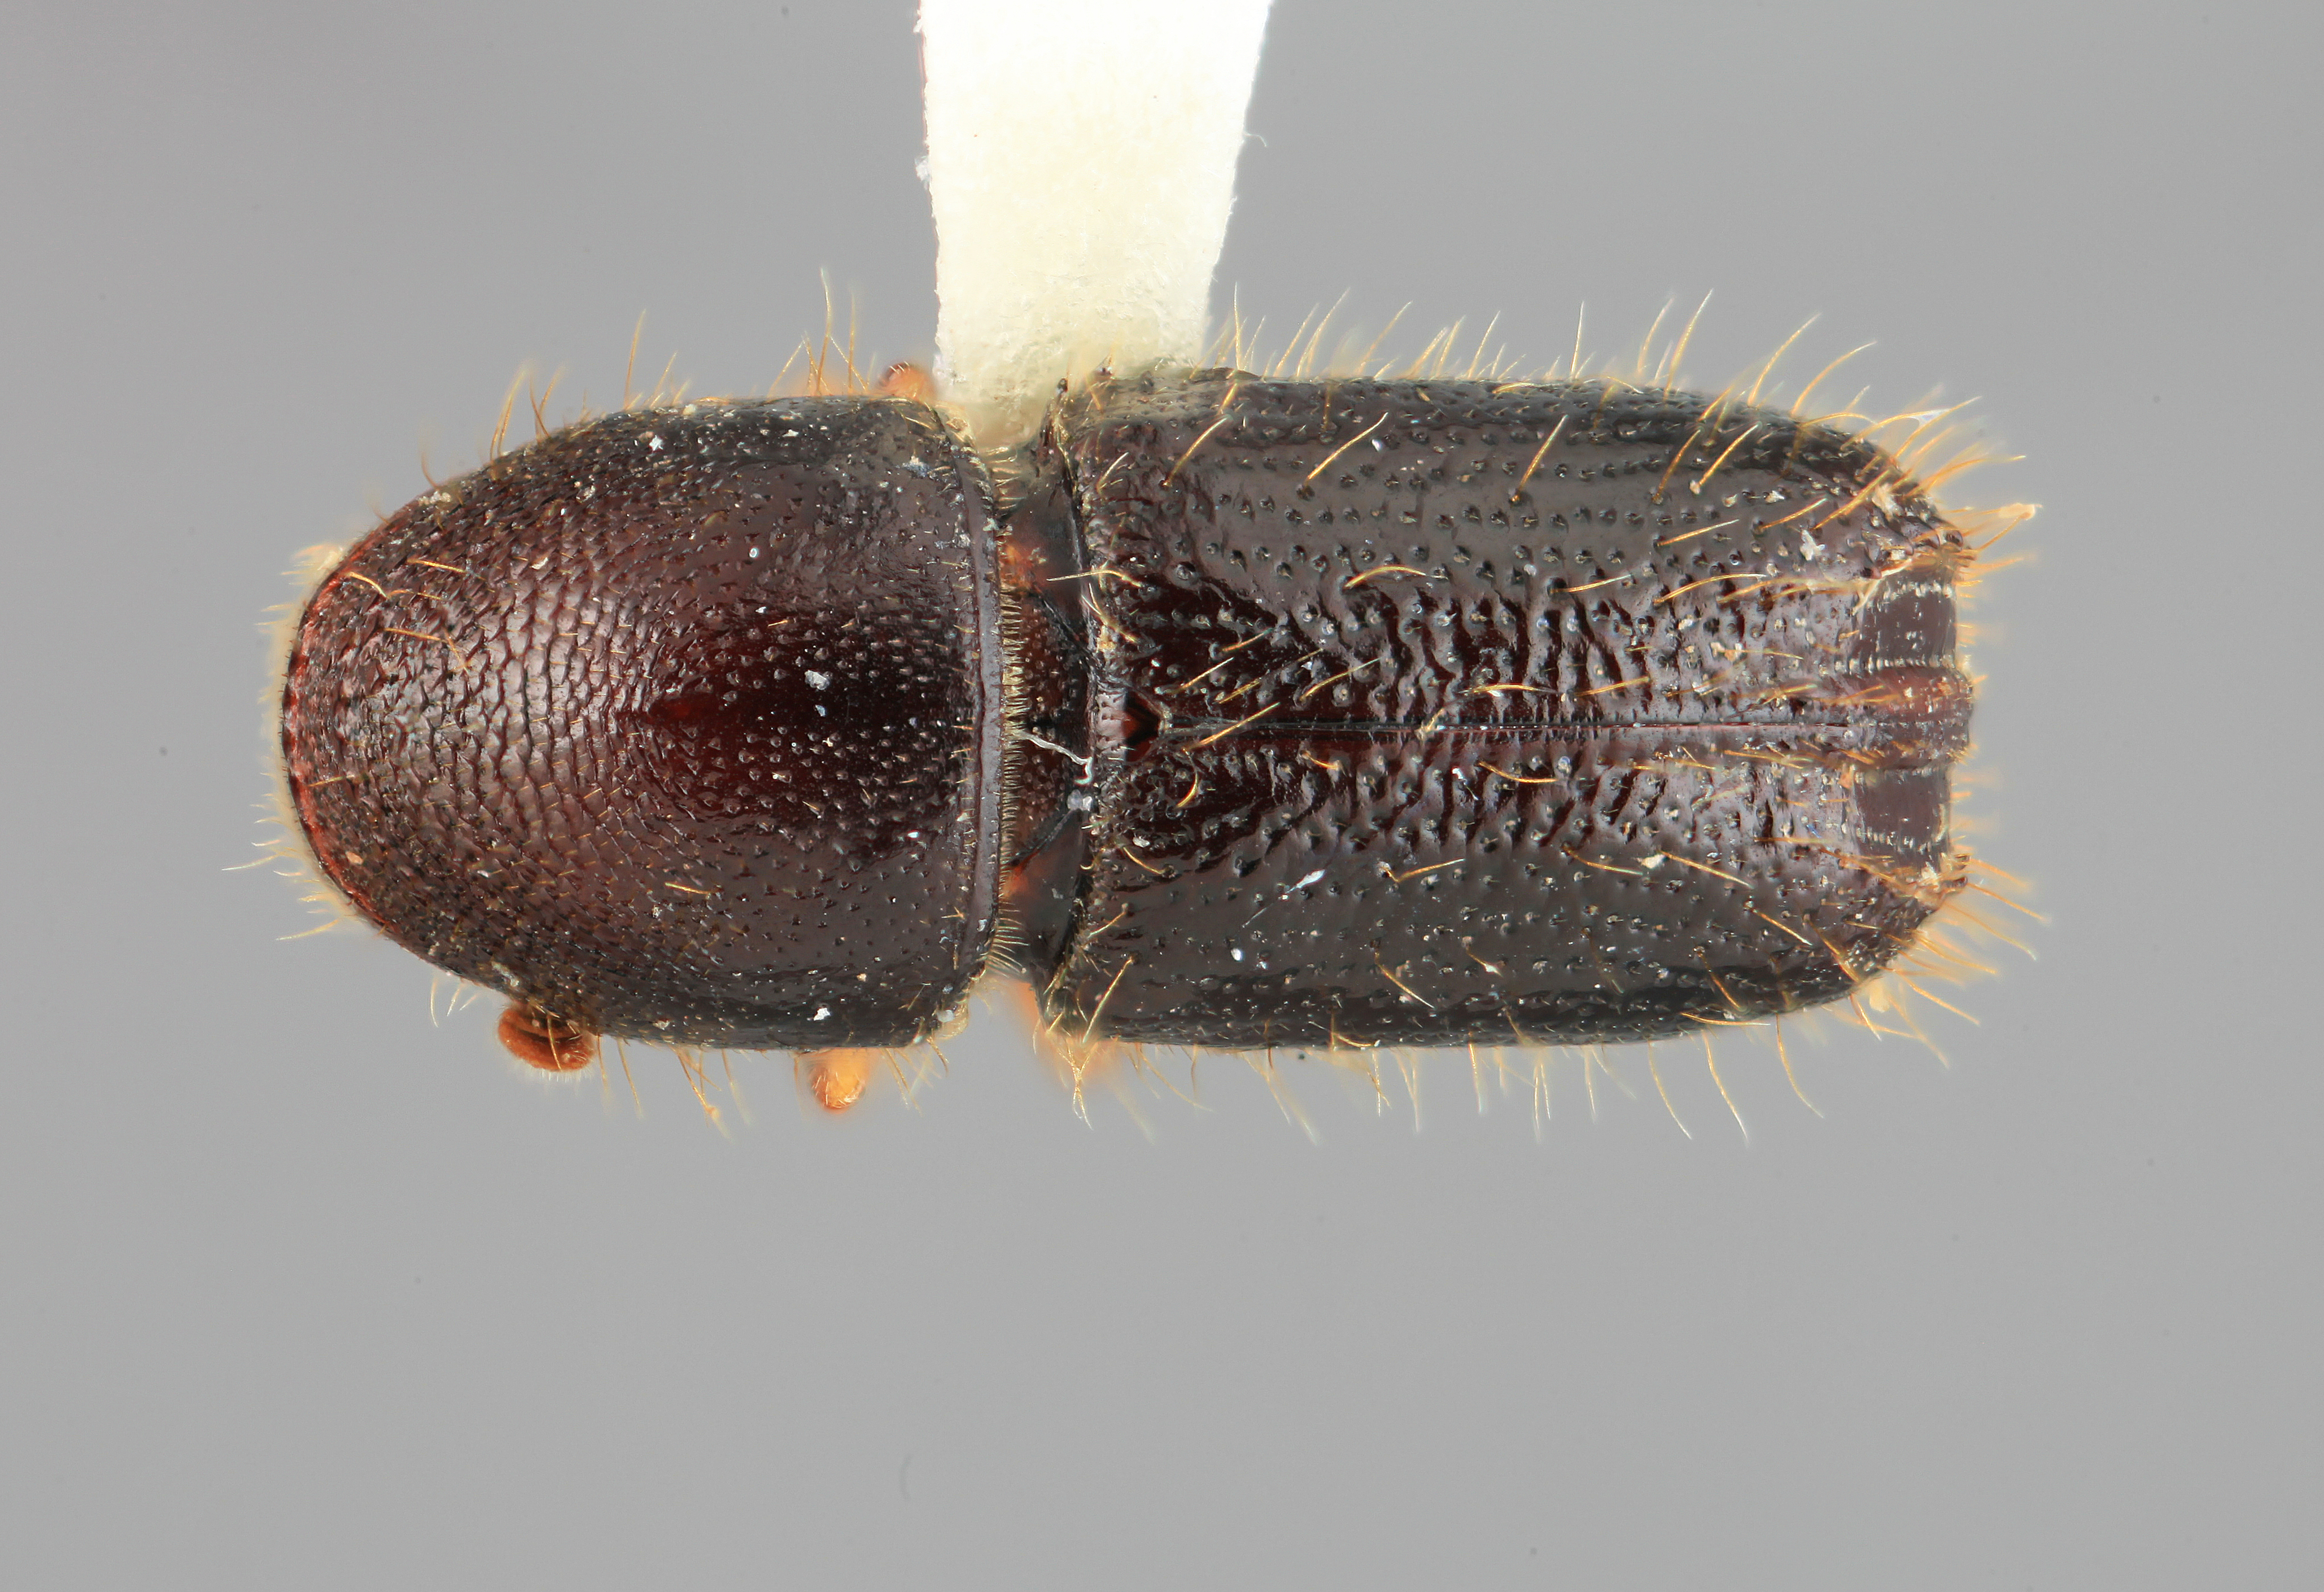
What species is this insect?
Pityophthorus crotonis
